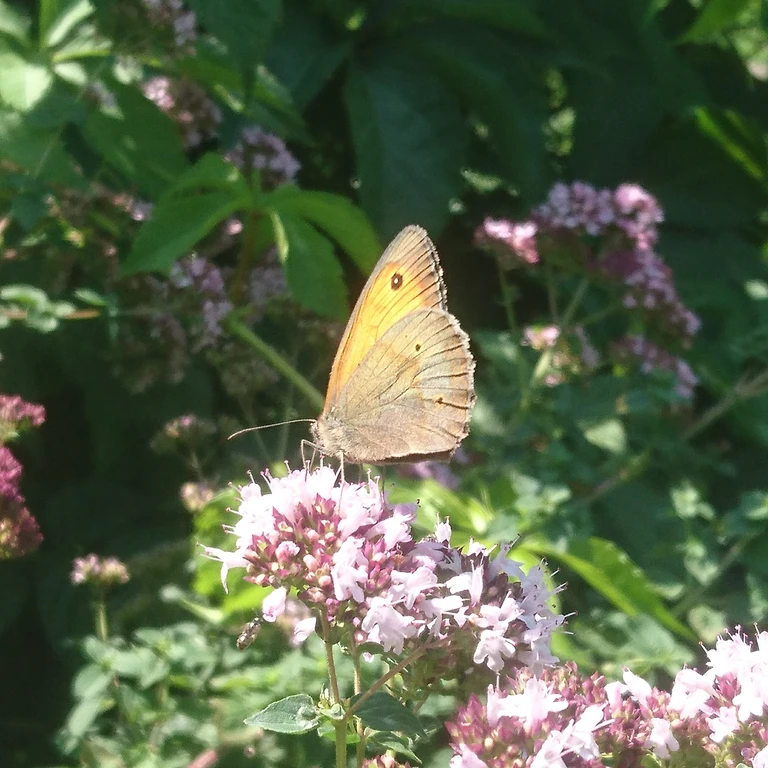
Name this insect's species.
Maniola jurtina
